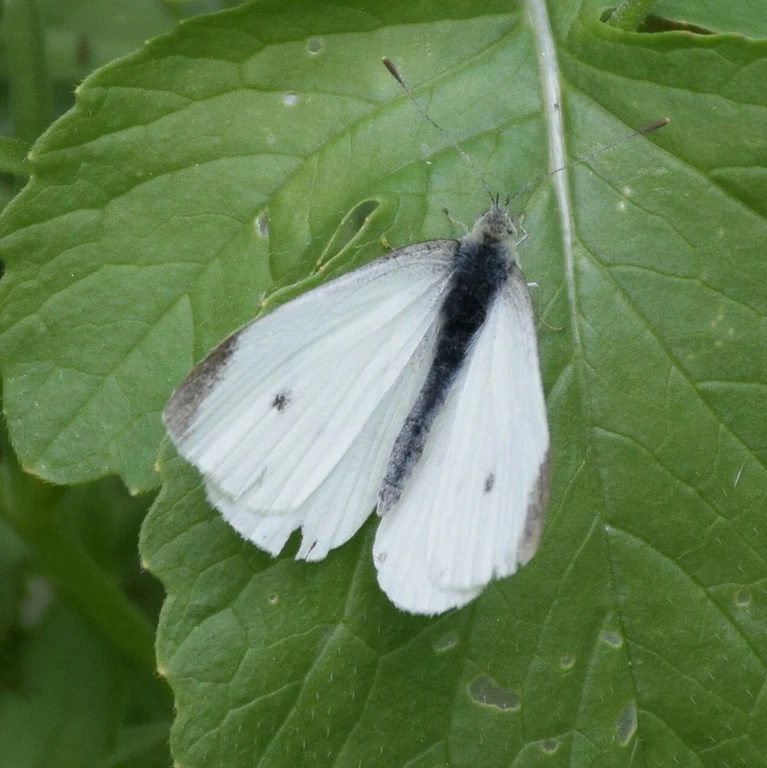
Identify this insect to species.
Pieris rapae
